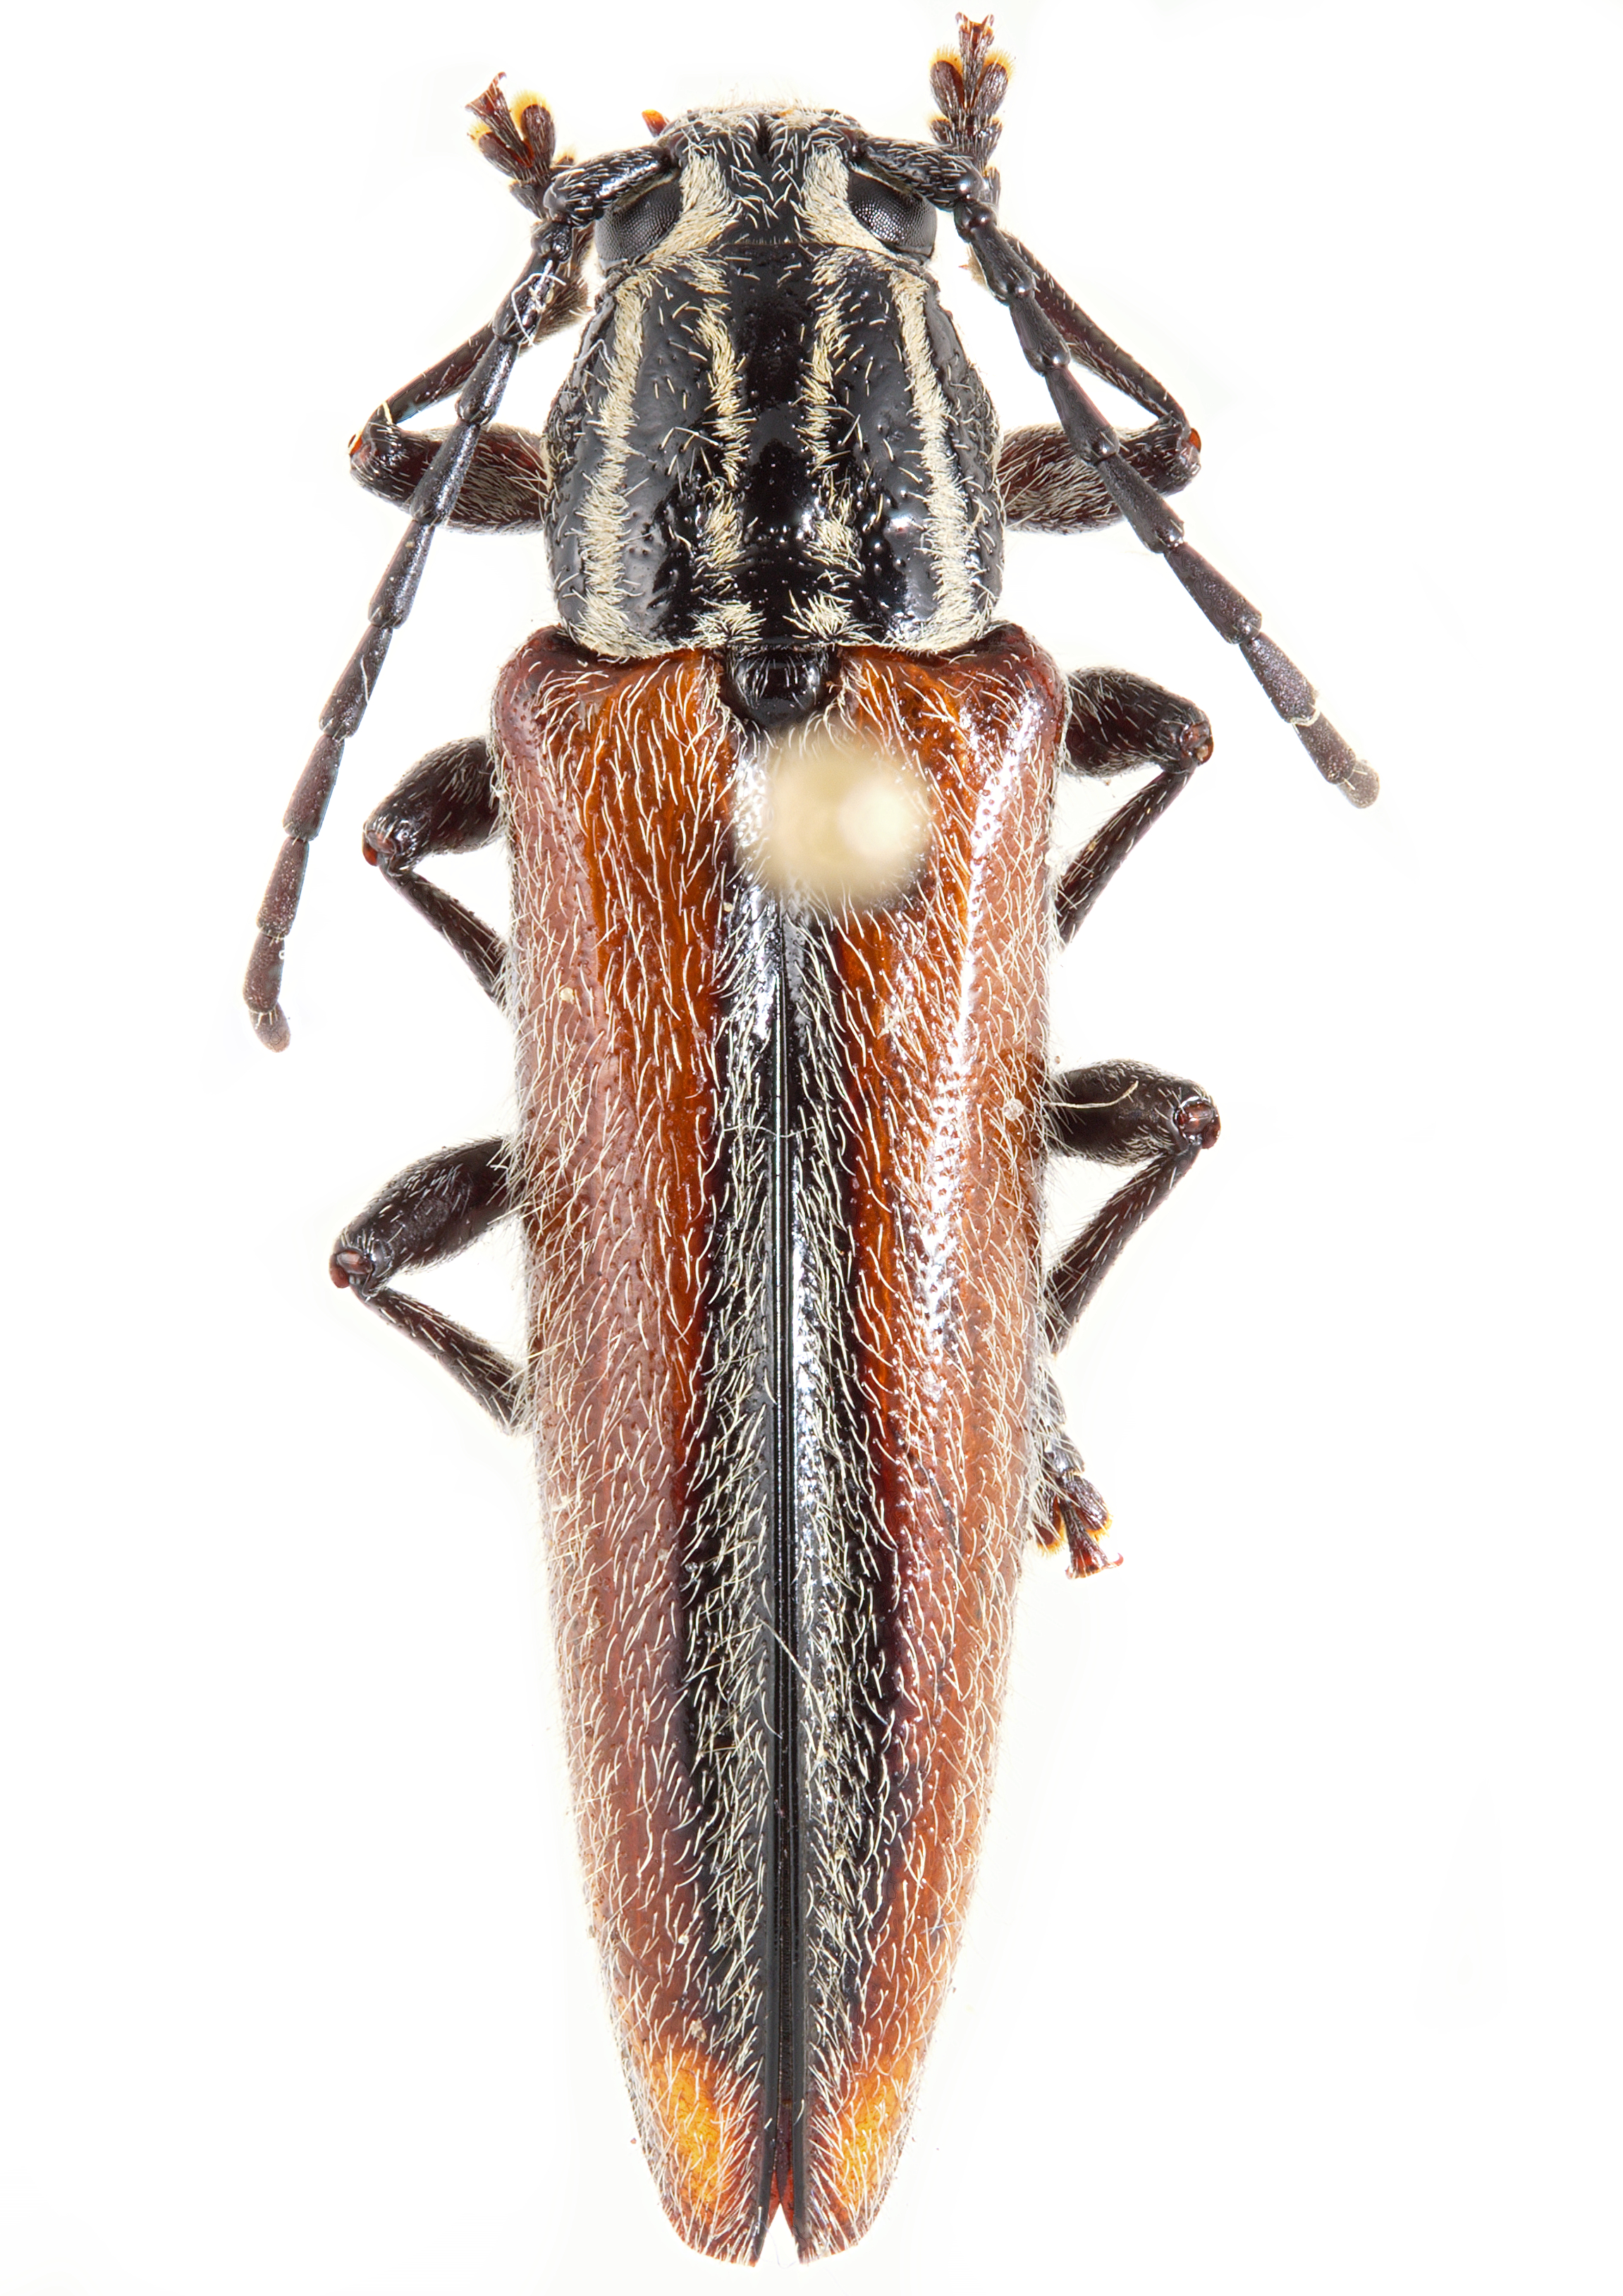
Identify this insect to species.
Osmopleura chamaeropis
